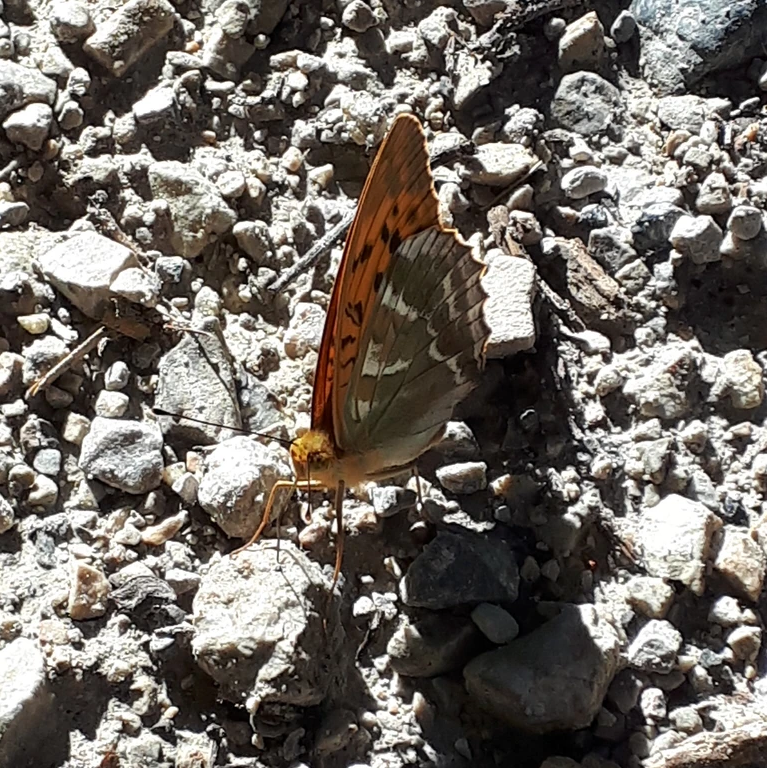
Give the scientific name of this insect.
Argynnis paphia
